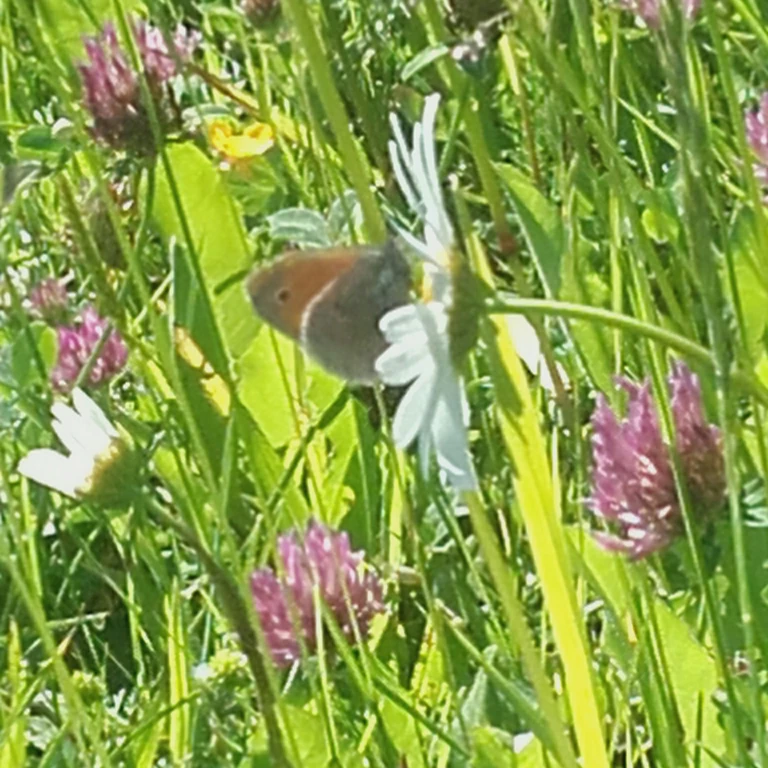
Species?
Coenonympha pamphilus
